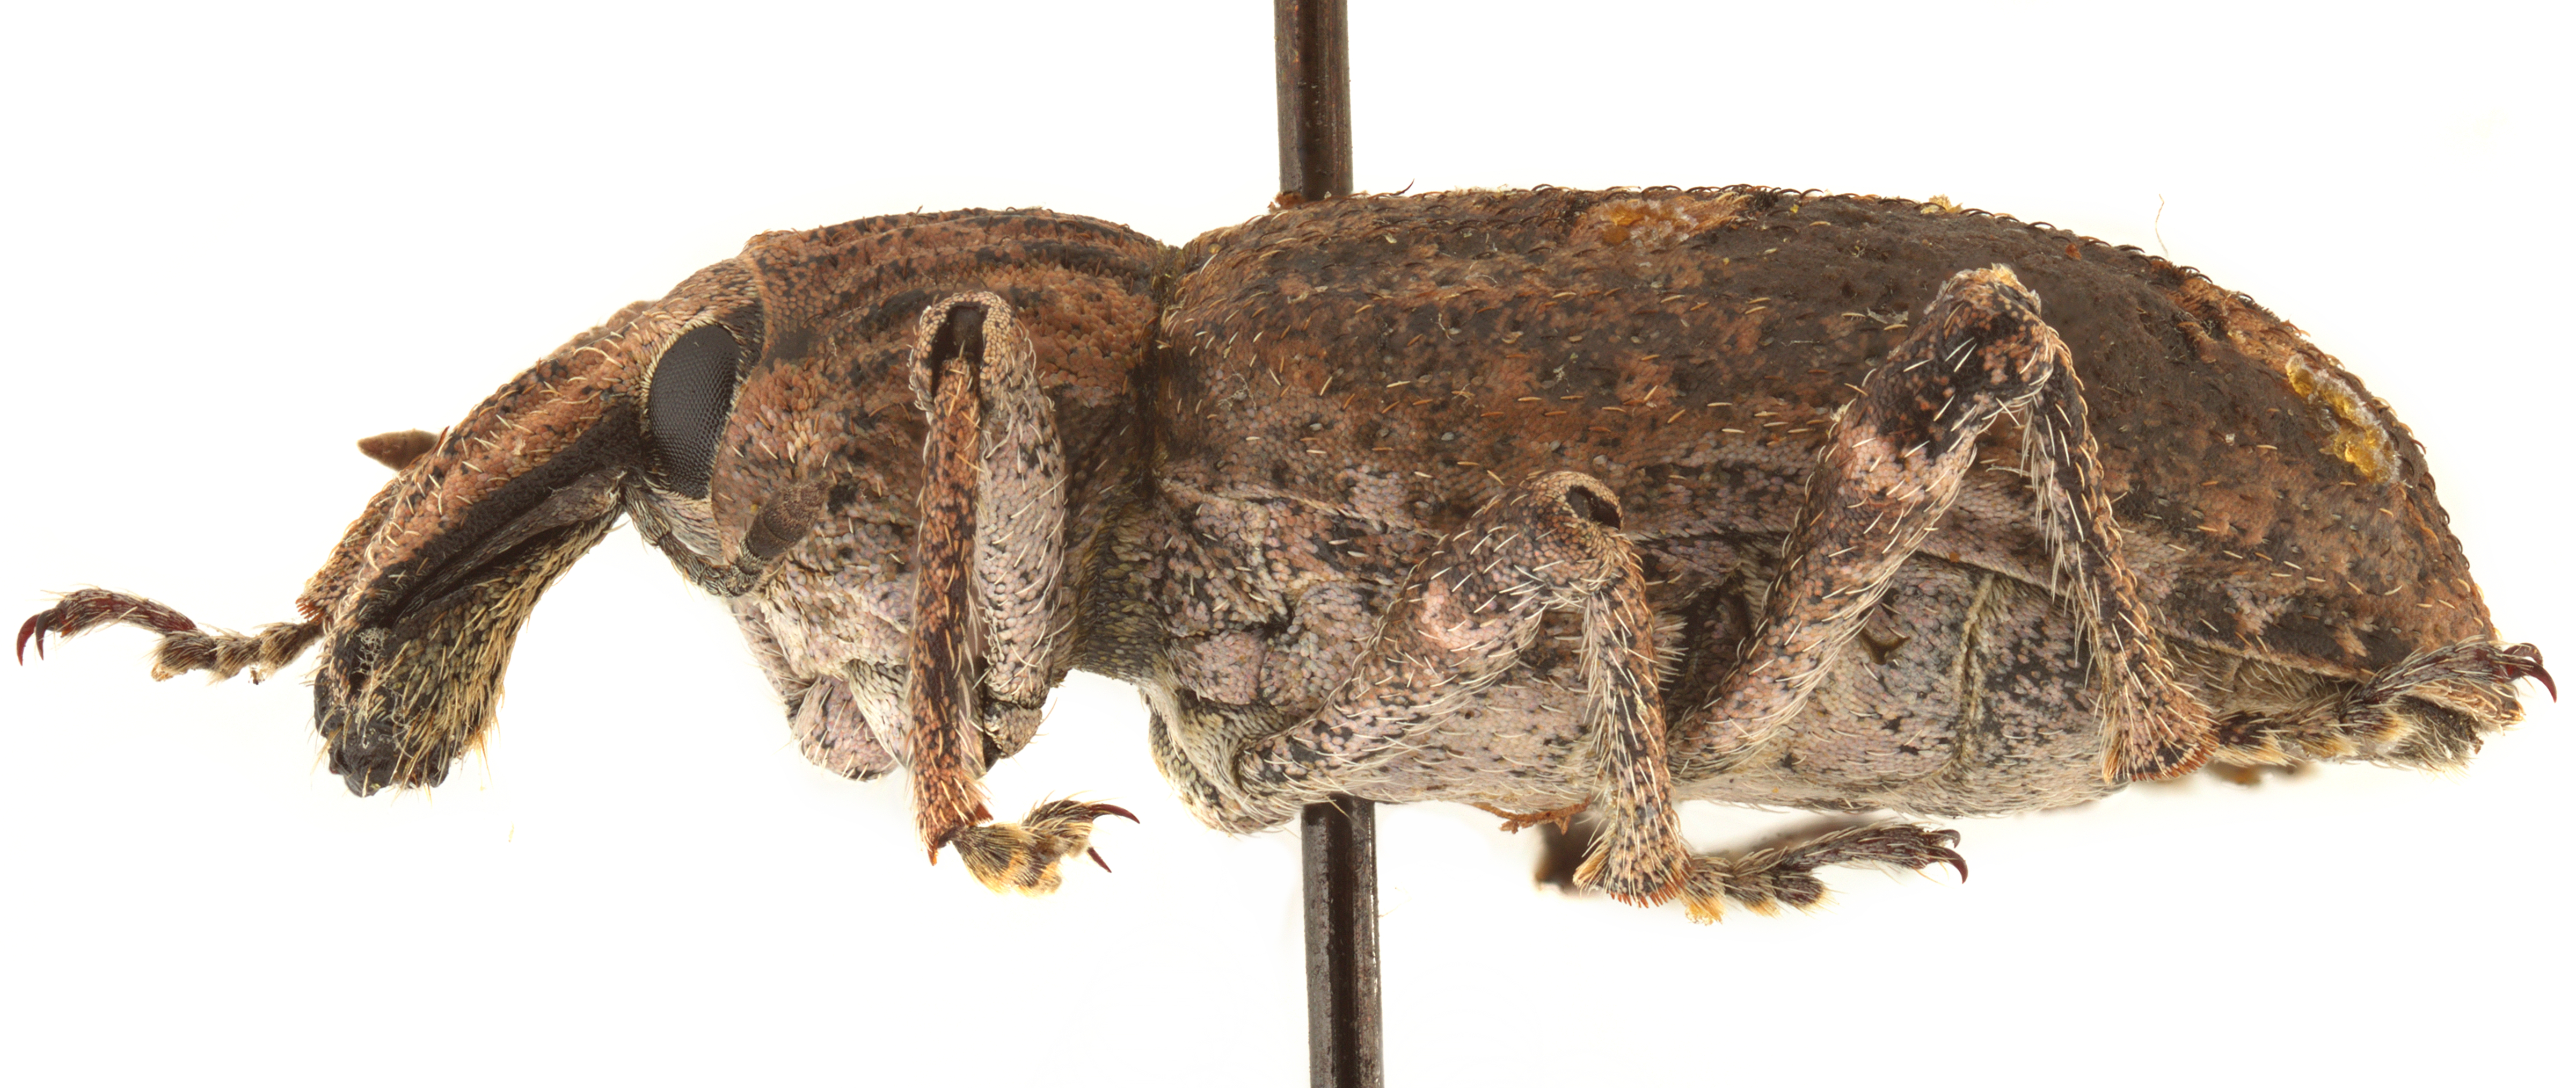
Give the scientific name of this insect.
Rhytidoderes plicatus (also Rhytideres plicatus)
